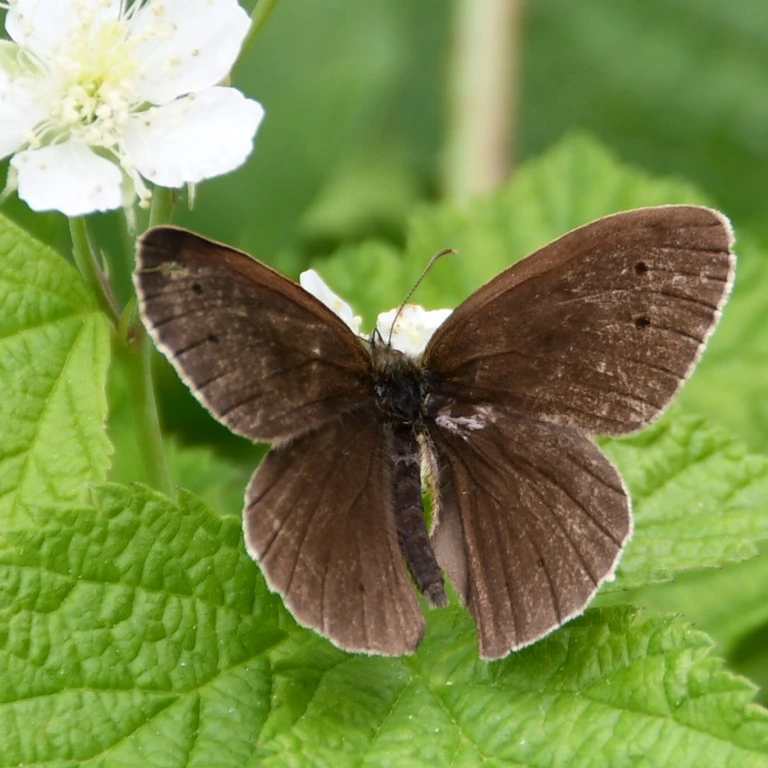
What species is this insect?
Aphantopus hyperantus
